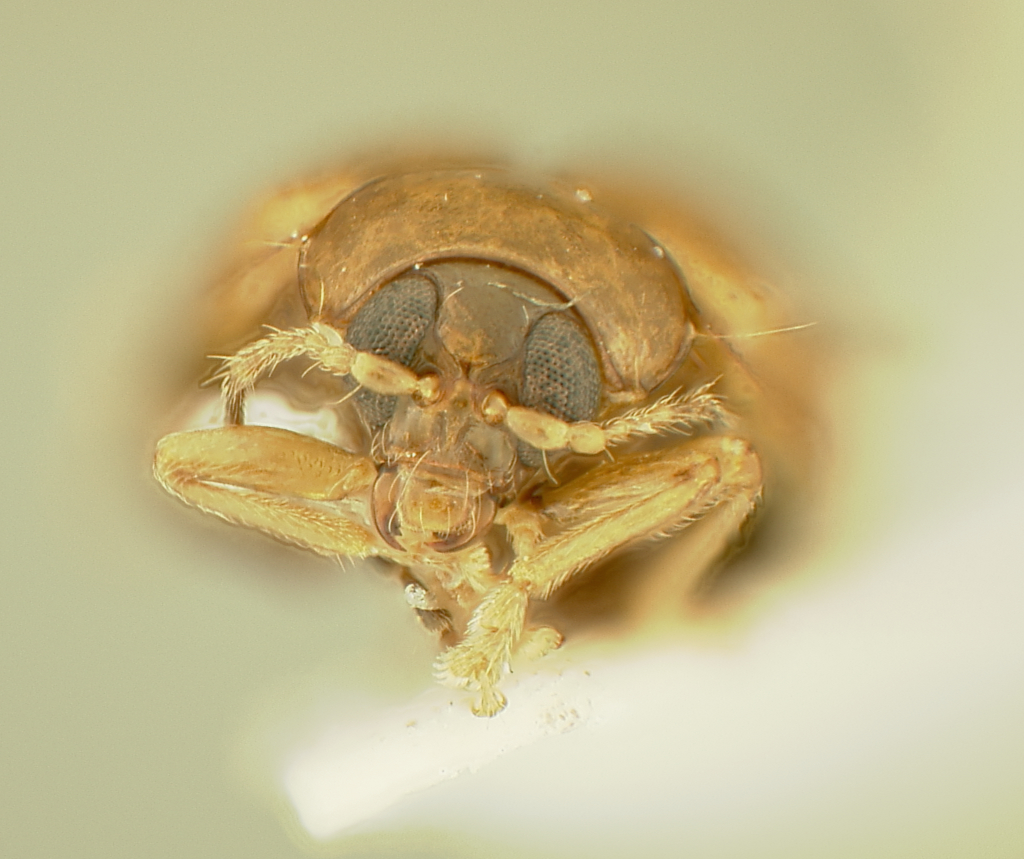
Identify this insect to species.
Heikertingerella wirthi
